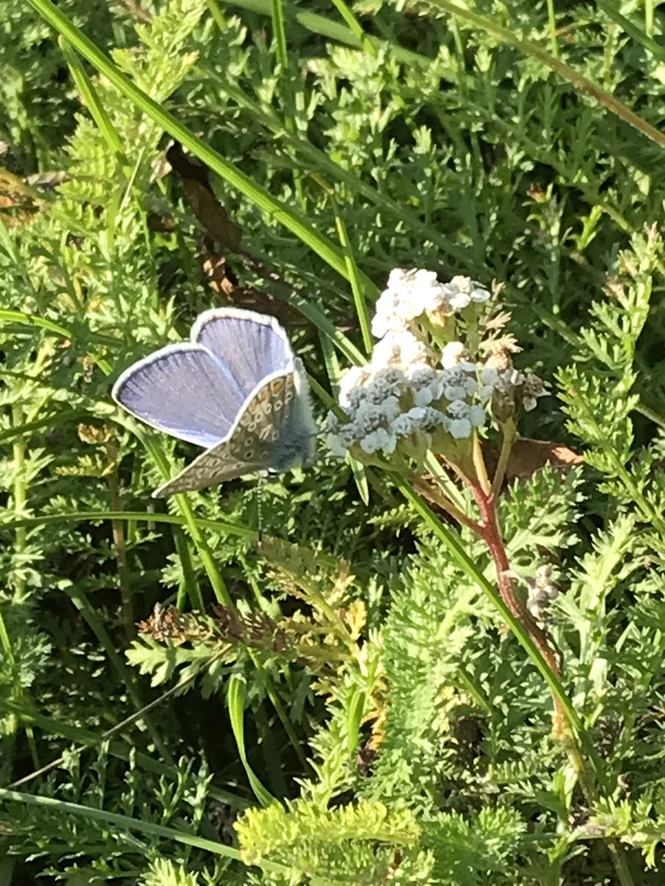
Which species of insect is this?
Polyommatus icarus
